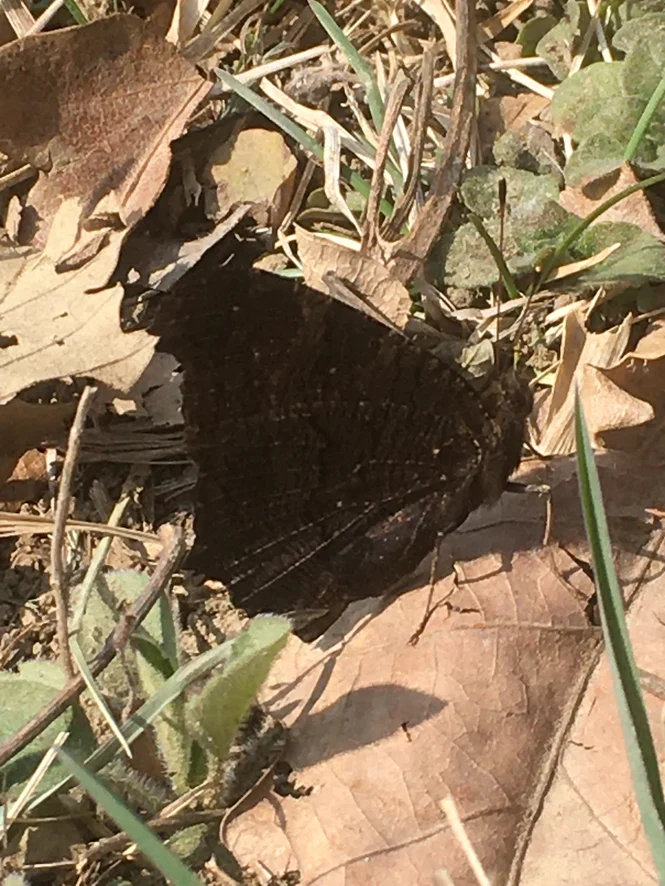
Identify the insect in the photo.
Aglais io
